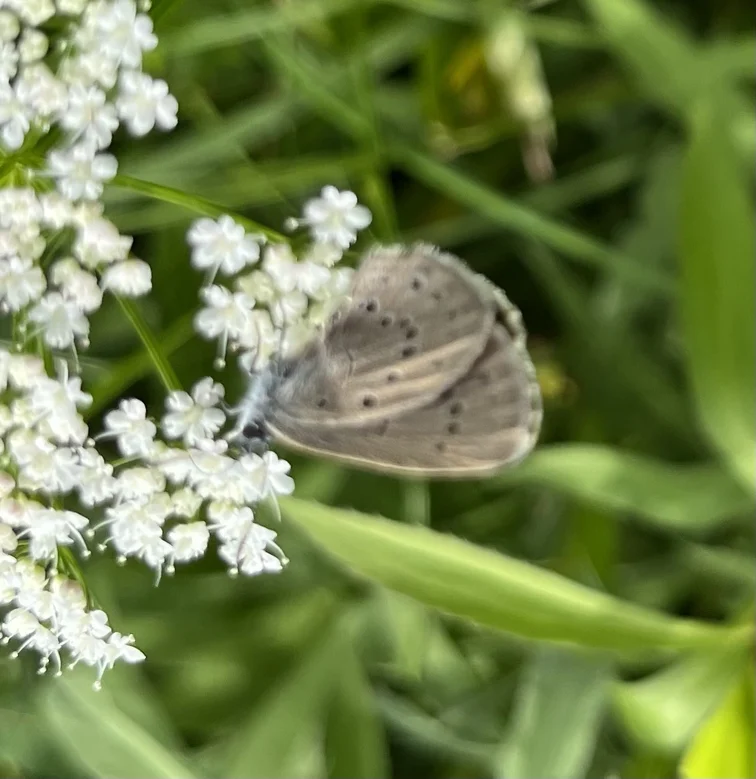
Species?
Phengaris teleius
